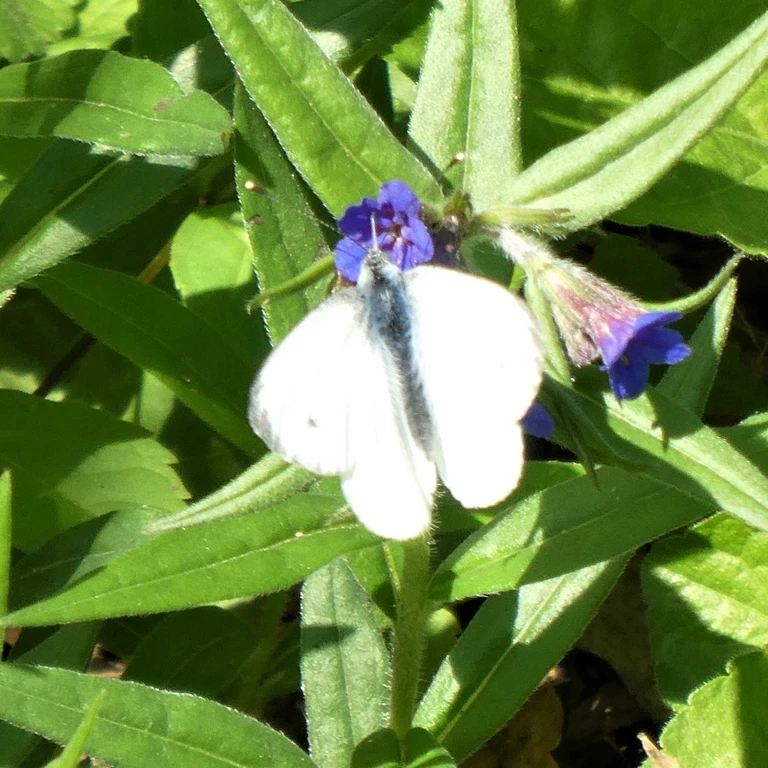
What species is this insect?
Anthocharis cardamines
